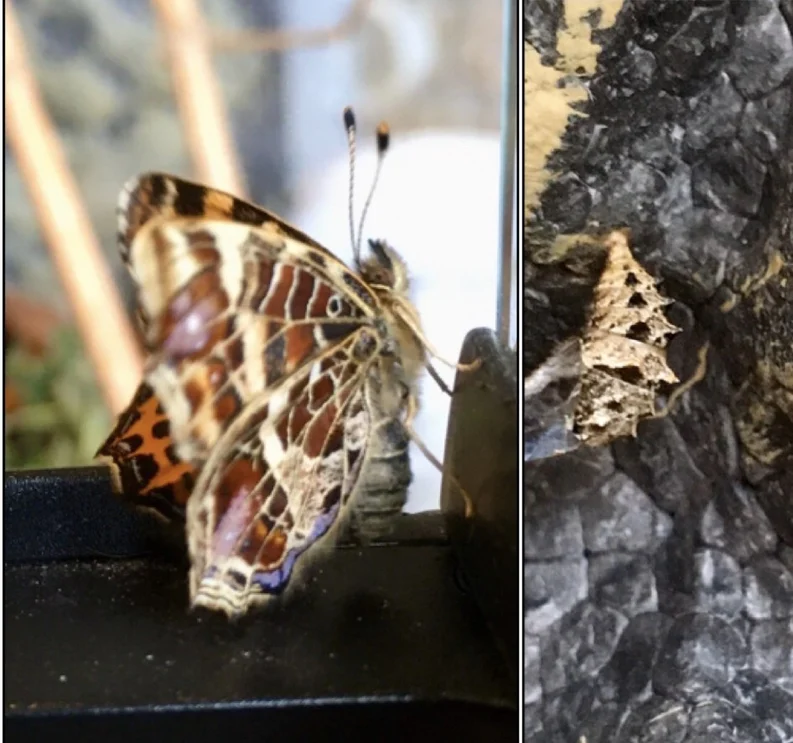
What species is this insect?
Araschnia levana
